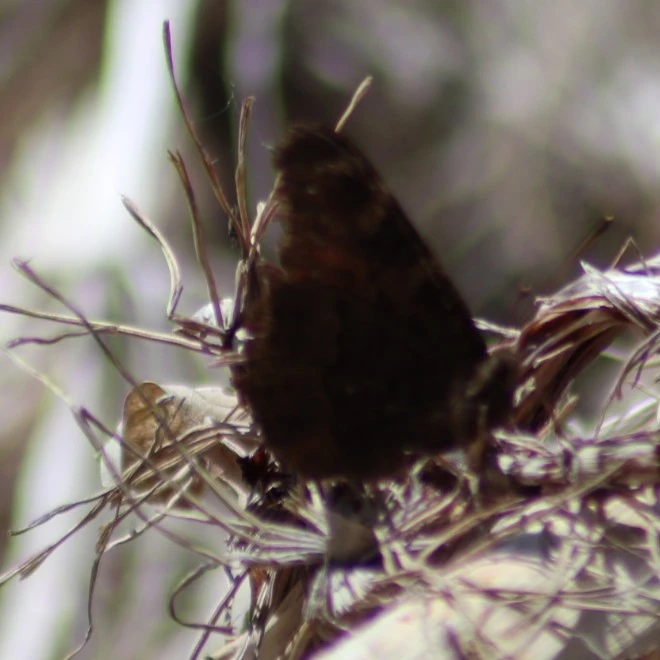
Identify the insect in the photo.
Aglais io
